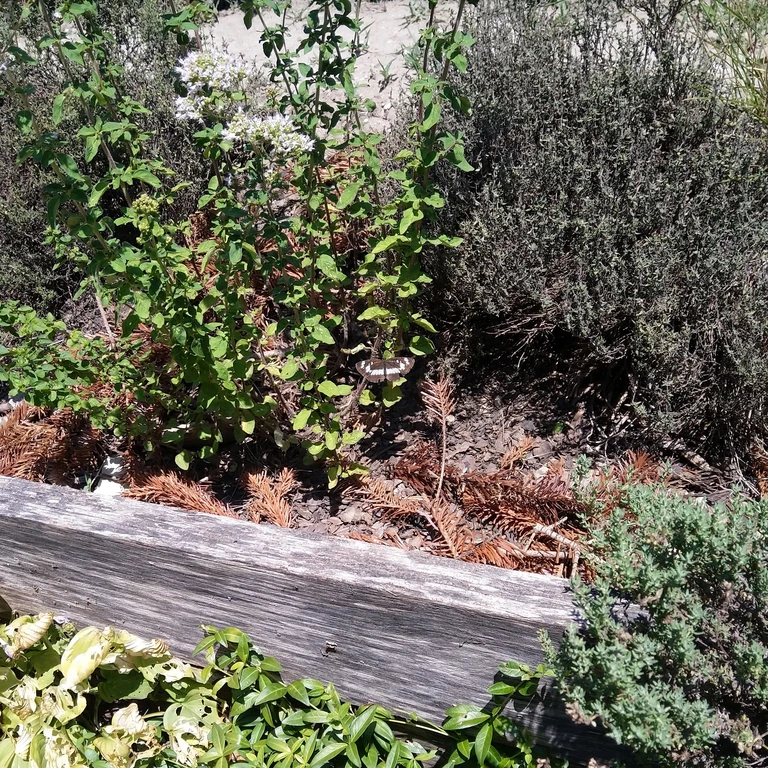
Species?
Neptis rivularis
